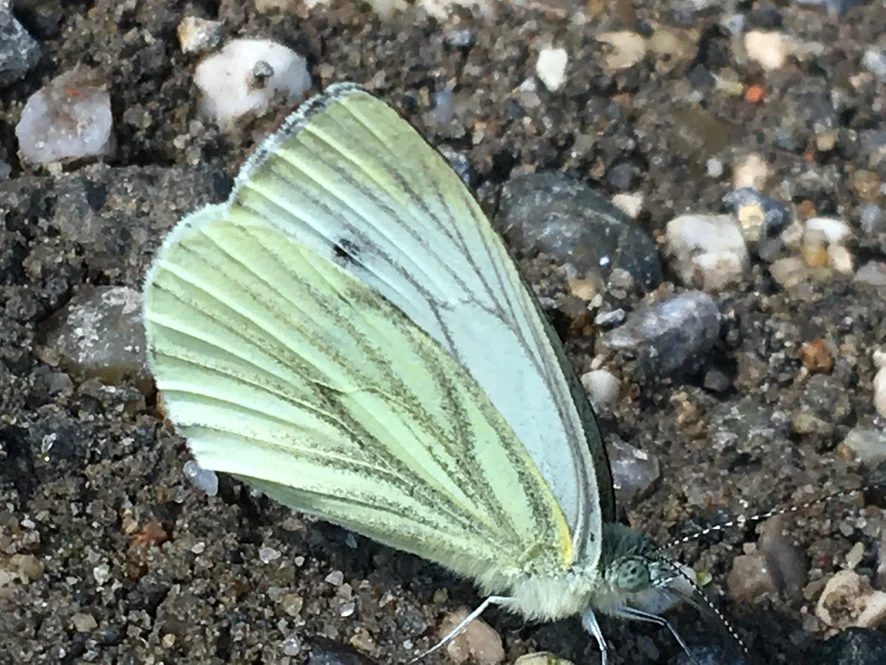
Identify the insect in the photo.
Pieris napi
